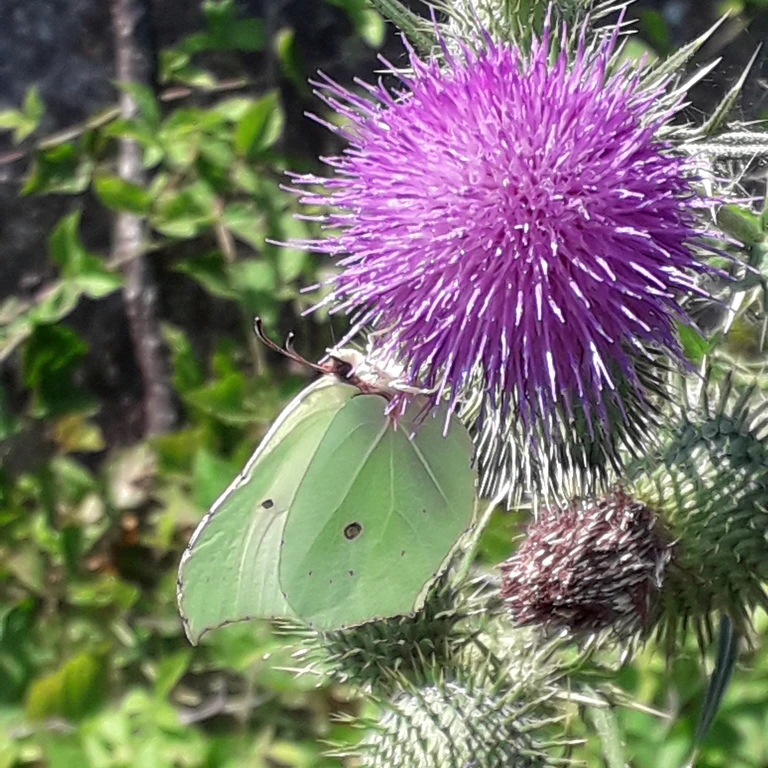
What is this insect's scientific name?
Gonepteryx rhamni
